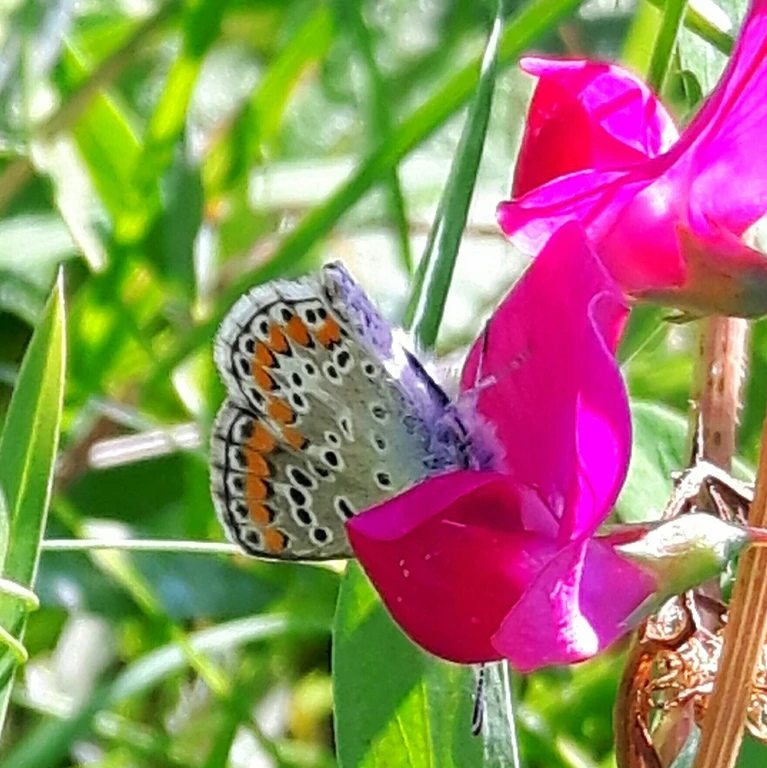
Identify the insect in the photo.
Aricia agestis/artaxerxes
